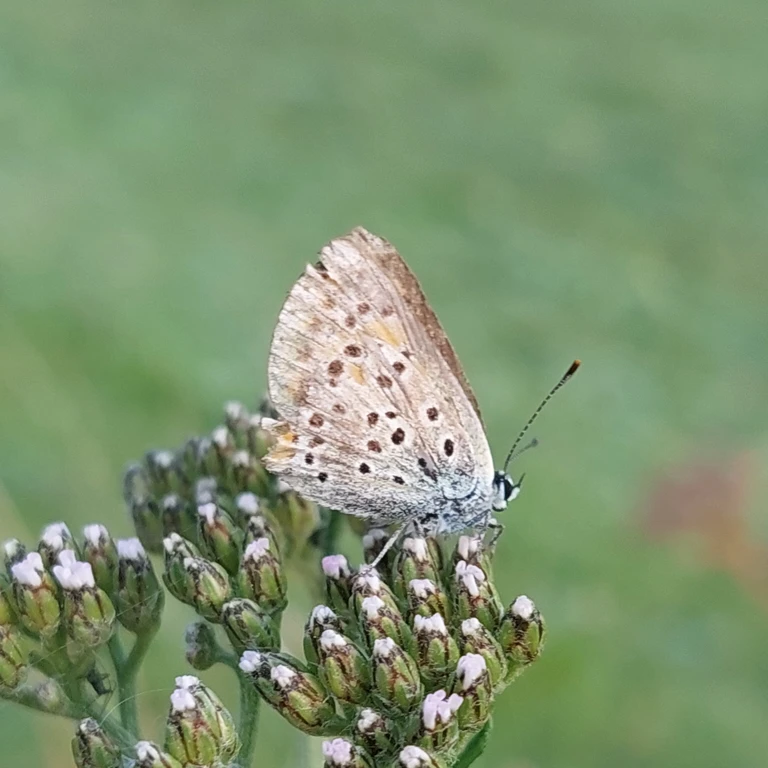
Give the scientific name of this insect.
Lycaena tityrus (also Loweia tityrus)
